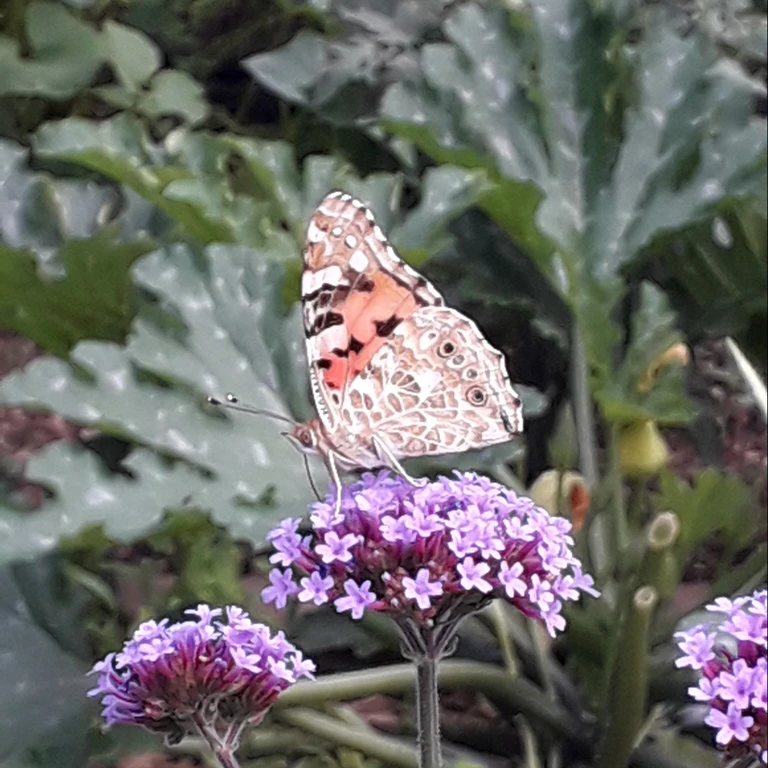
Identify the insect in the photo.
Vanessa cardui
